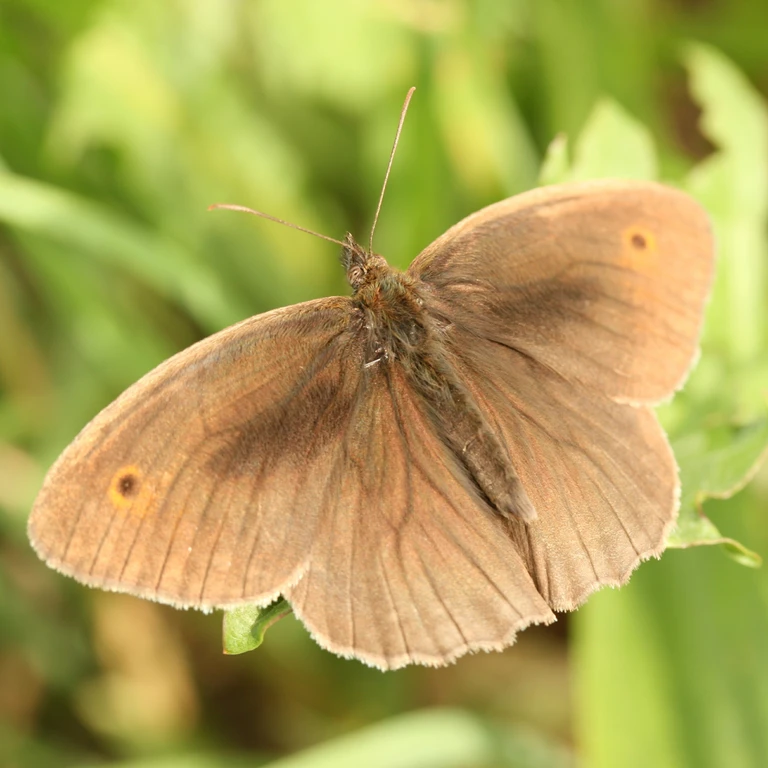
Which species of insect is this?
Maniola jurtina
